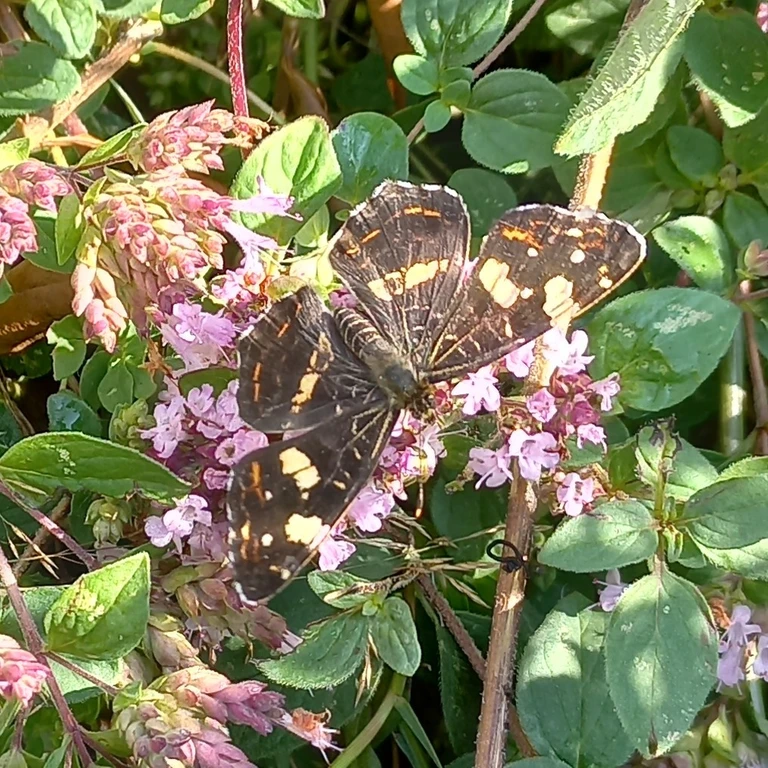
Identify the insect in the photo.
Araschnia levana
